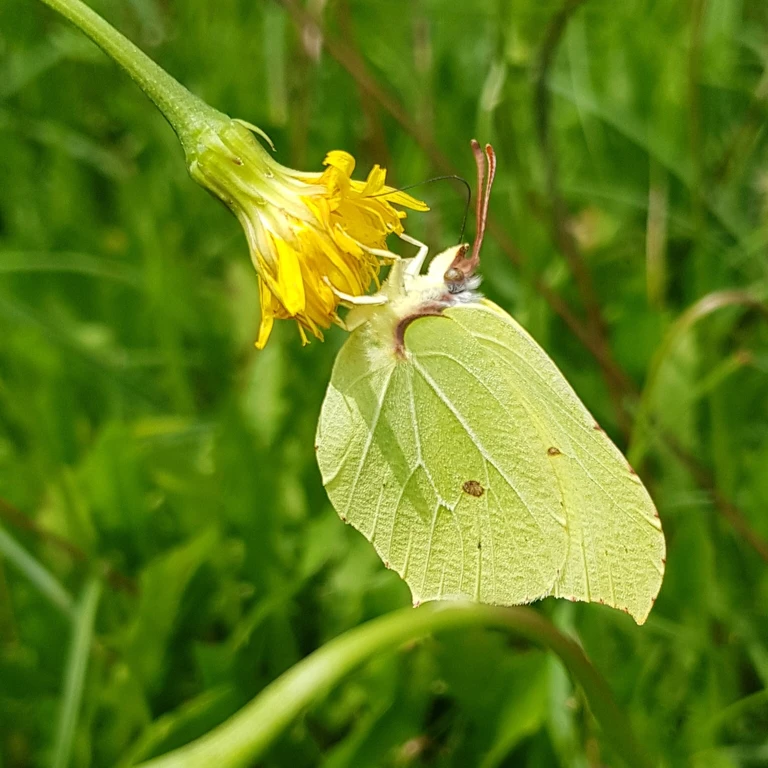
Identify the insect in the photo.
Gonepteryx rhamni
